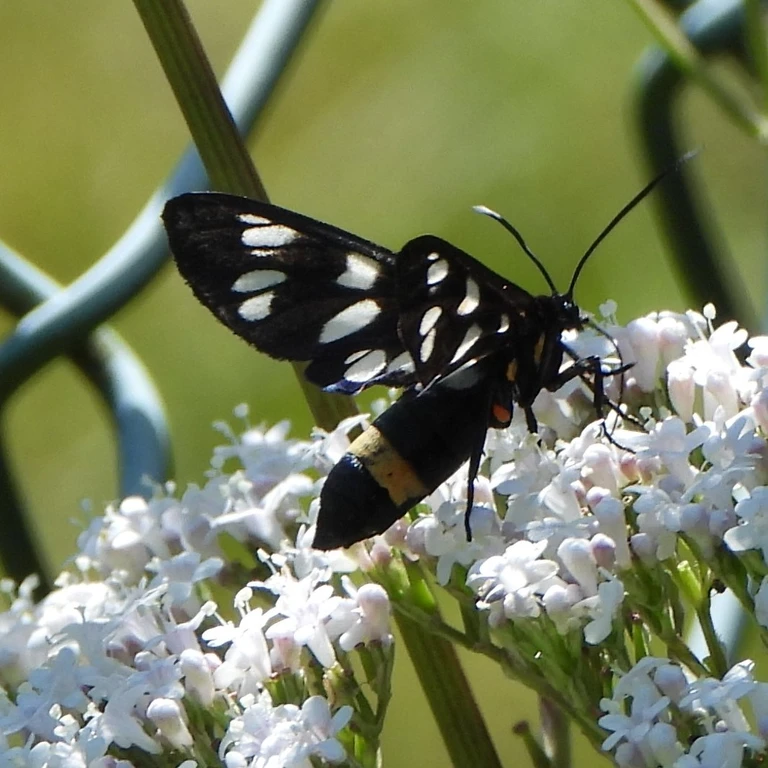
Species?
Amata phegea
